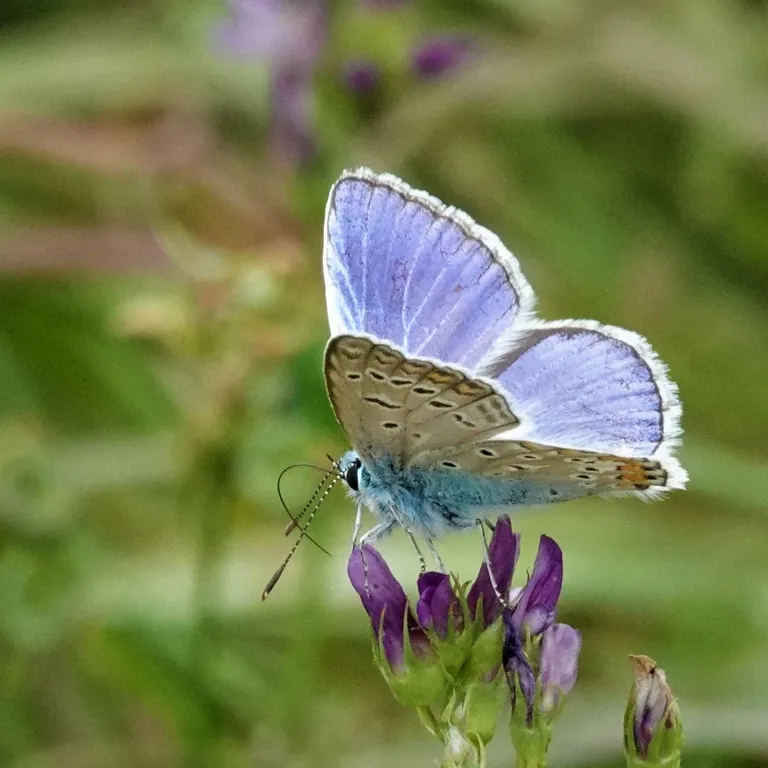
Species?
Polyommatus icarus
